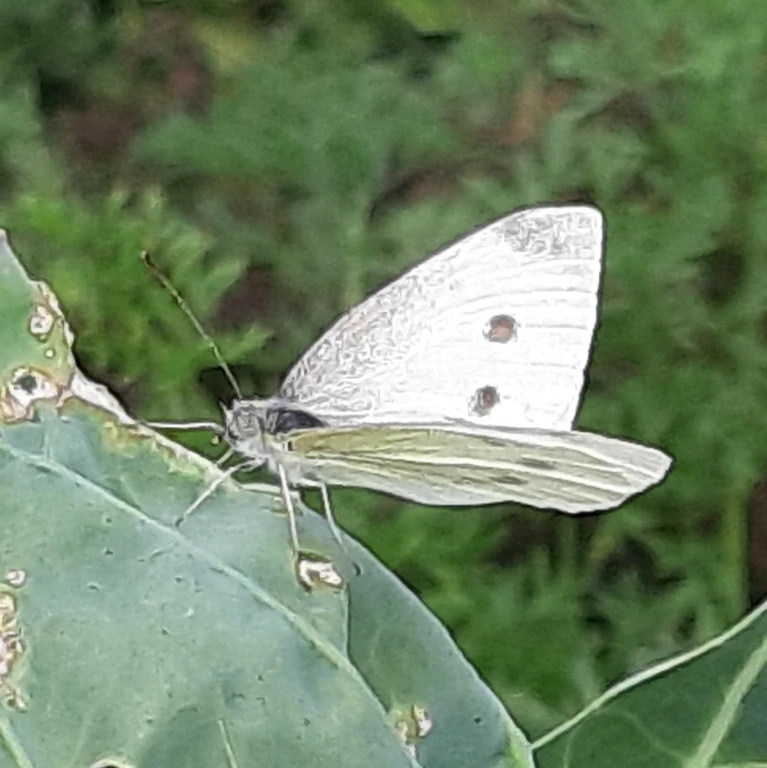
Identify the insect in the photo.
Pieris rapae
